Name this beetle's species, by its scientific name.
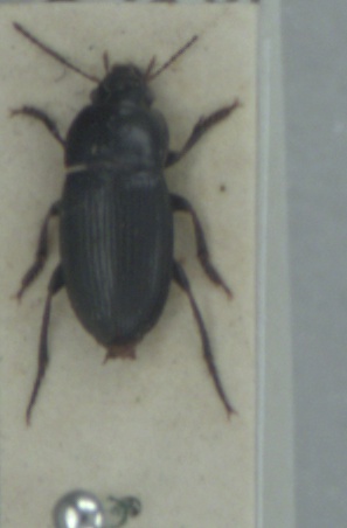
Harpalus anxius
